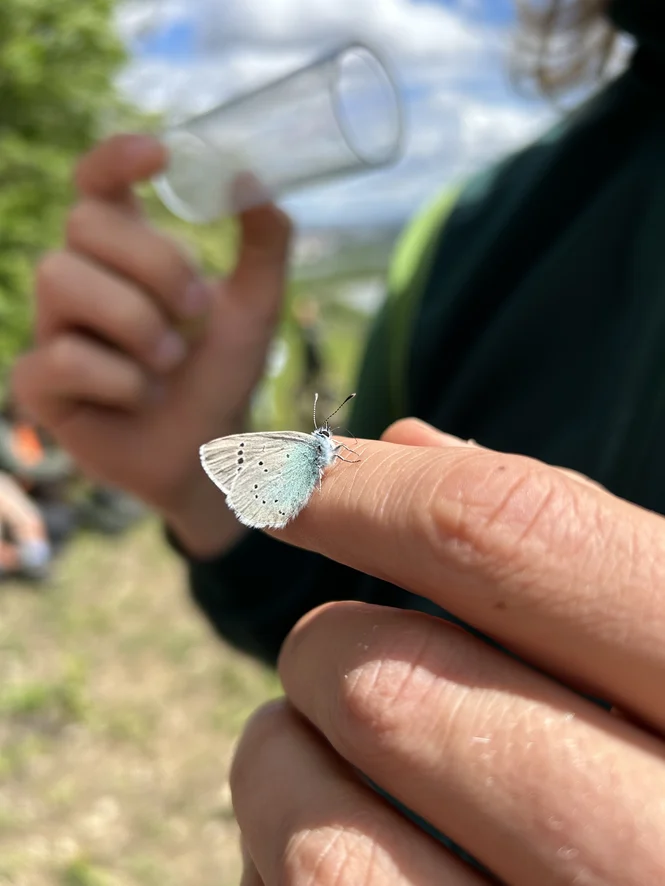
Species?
Glaucopsyche alexis
